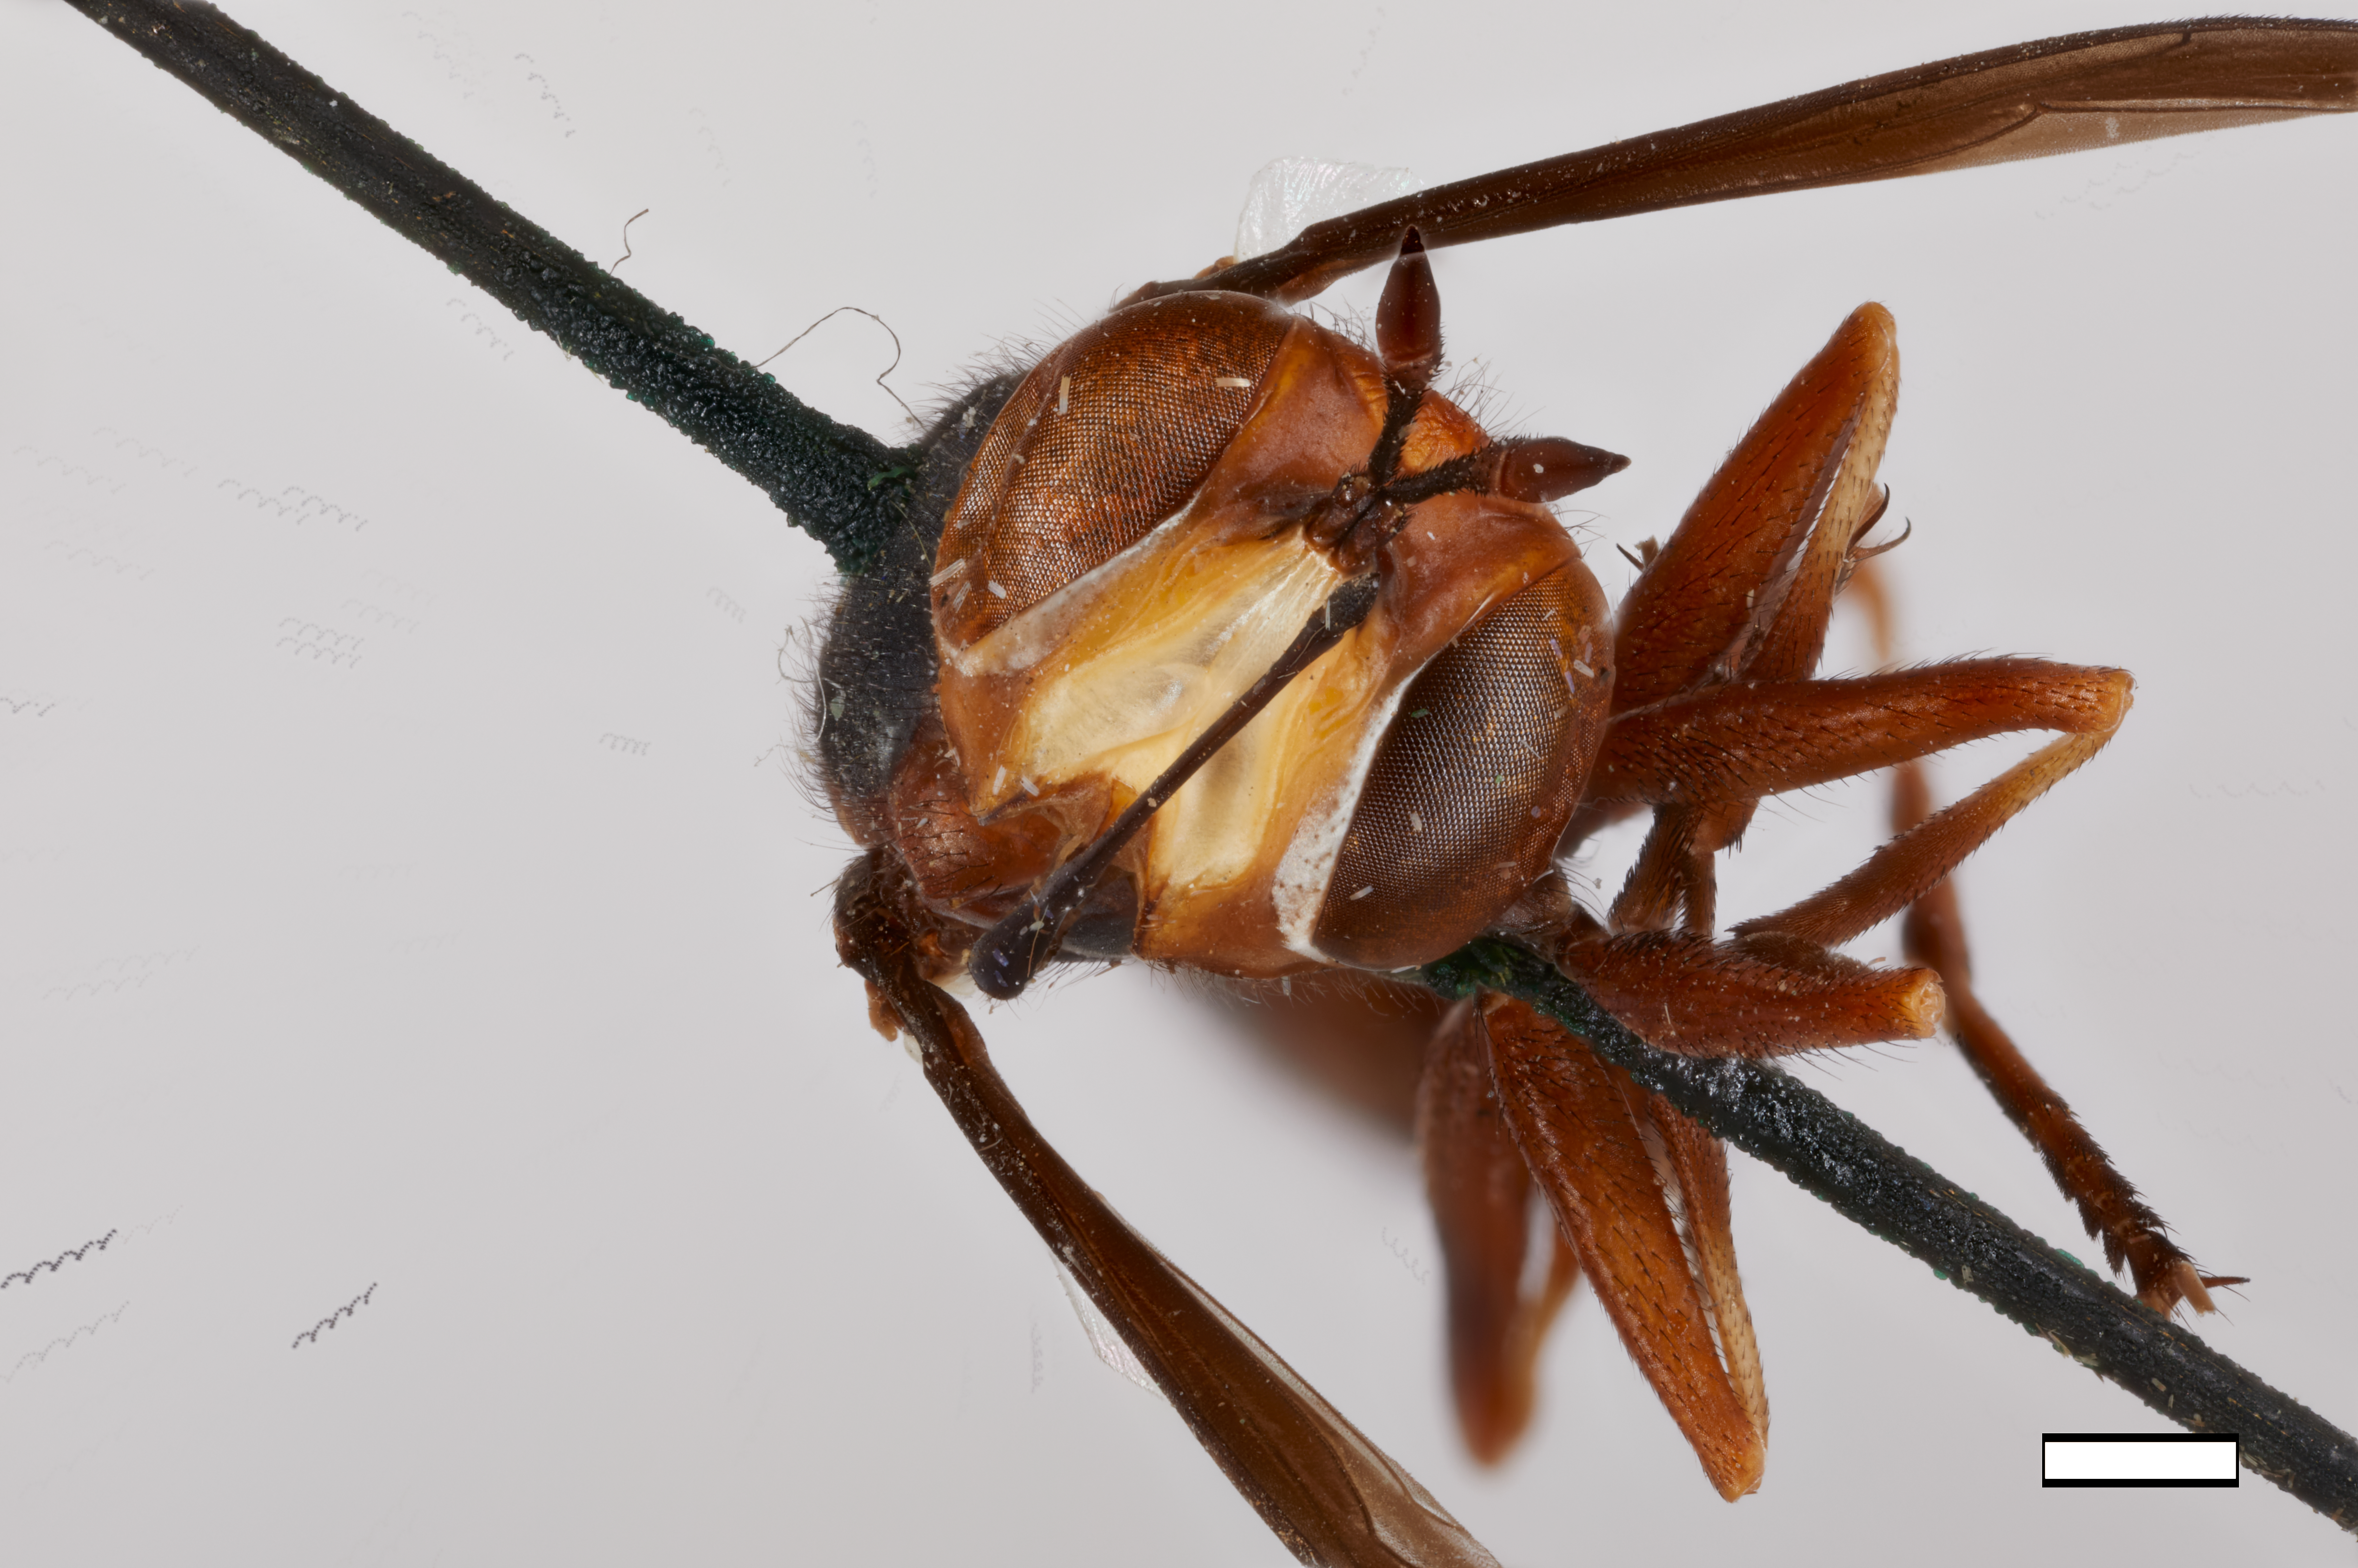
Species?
Physocephala biguttata
